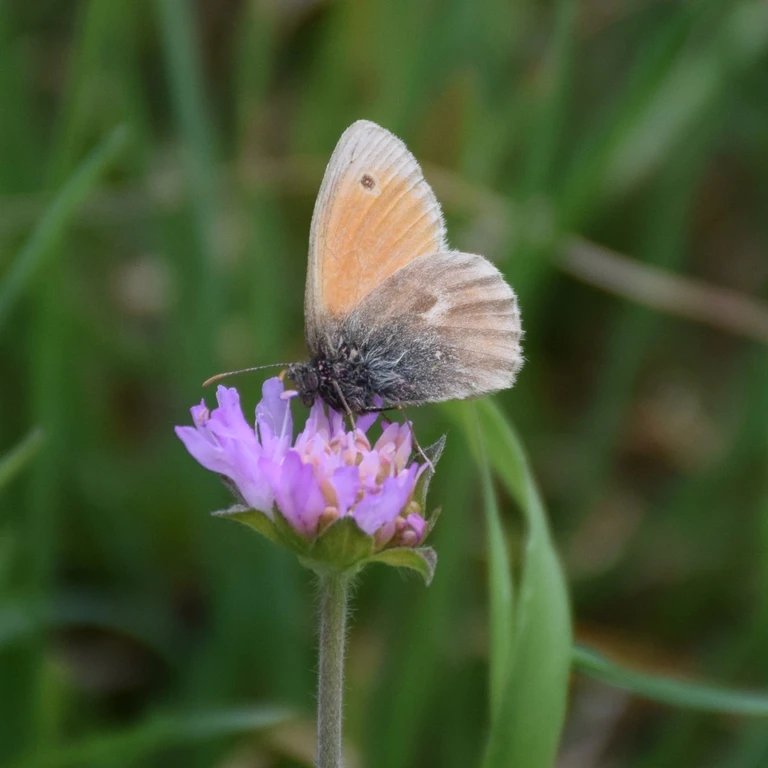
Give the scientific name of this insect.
Coenonympha pamphilus
